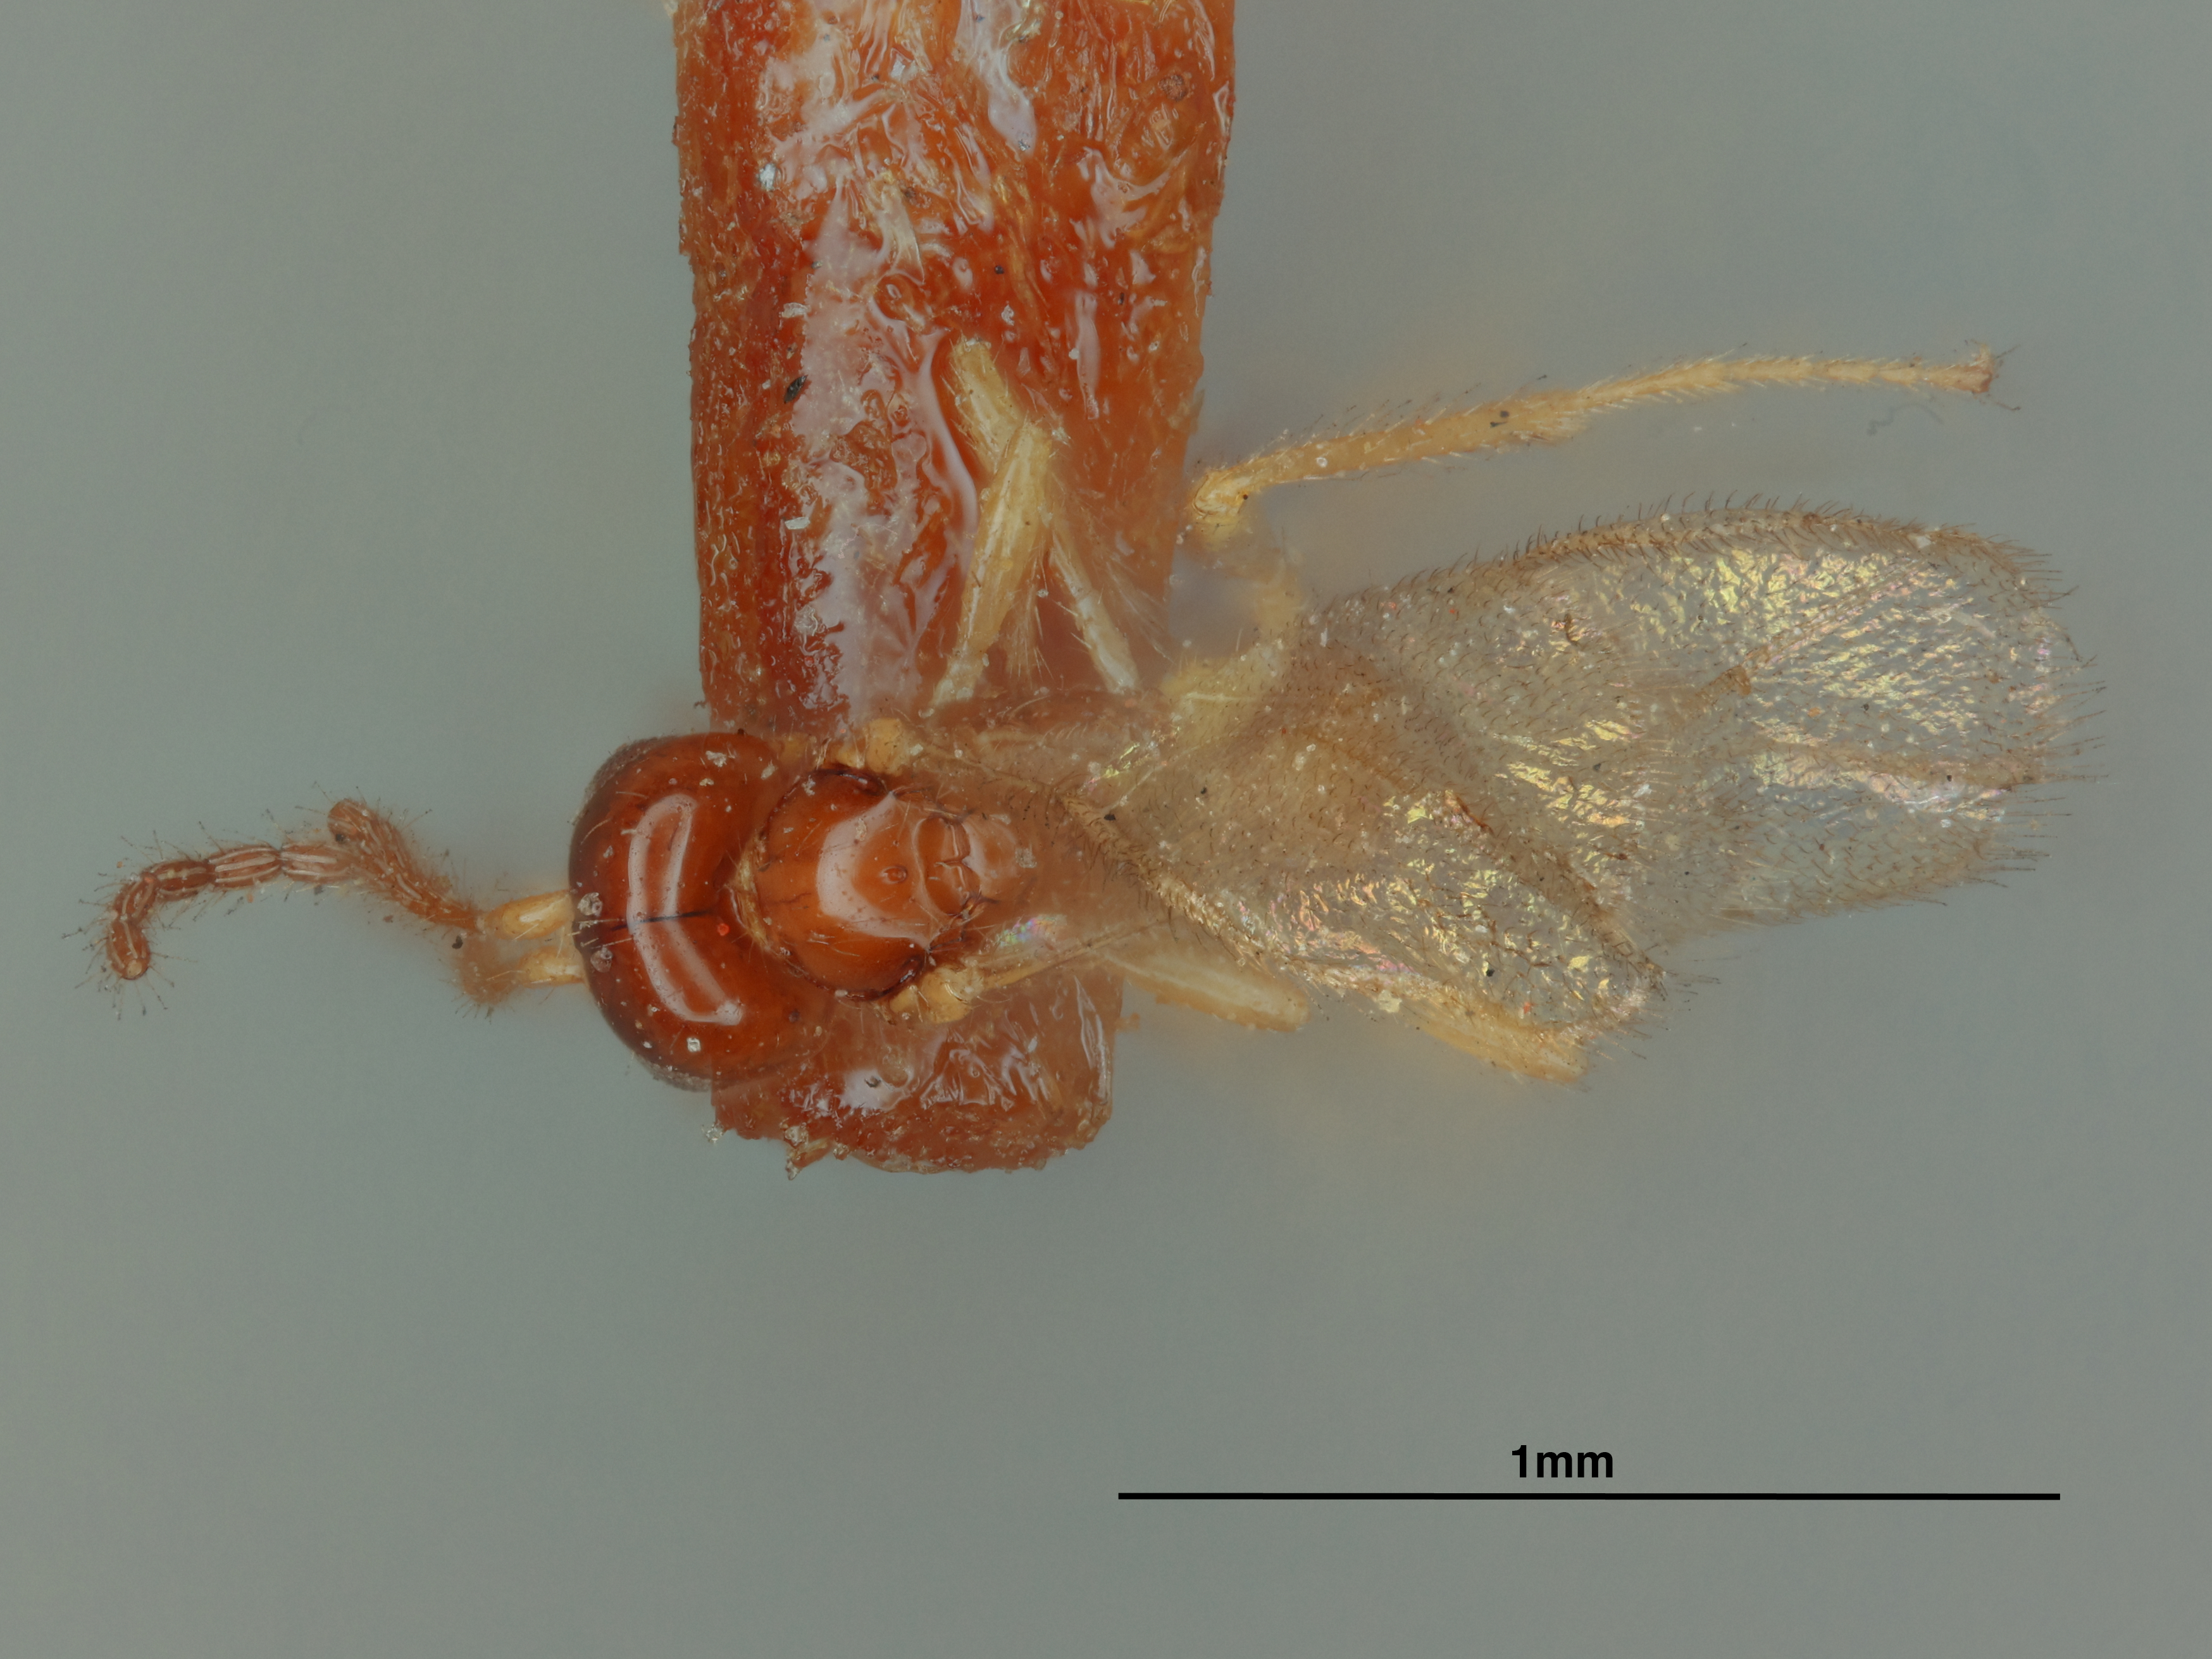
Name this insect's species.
Aspilota claricornis
